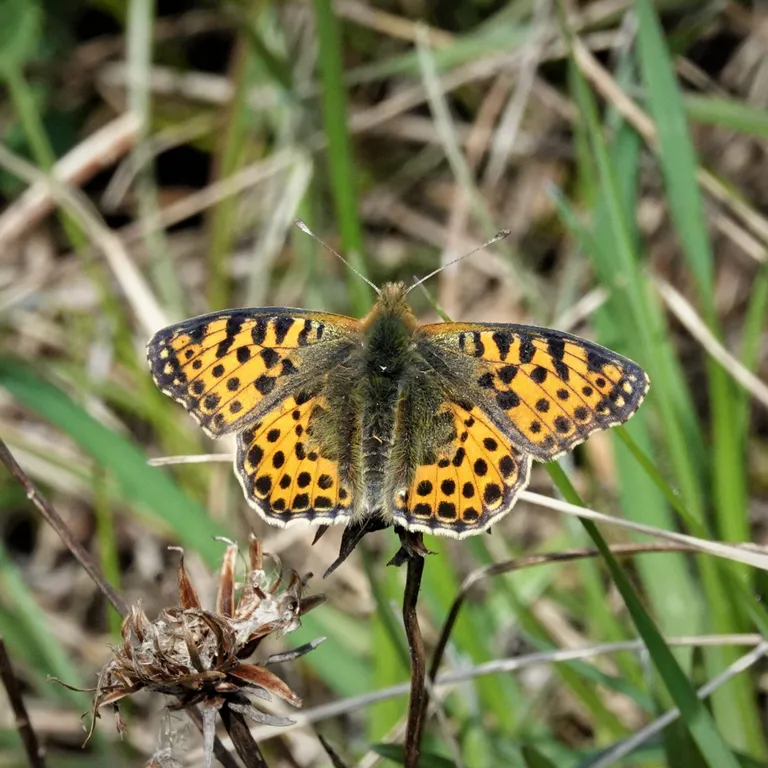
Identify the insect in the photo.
Issoria lathonia
